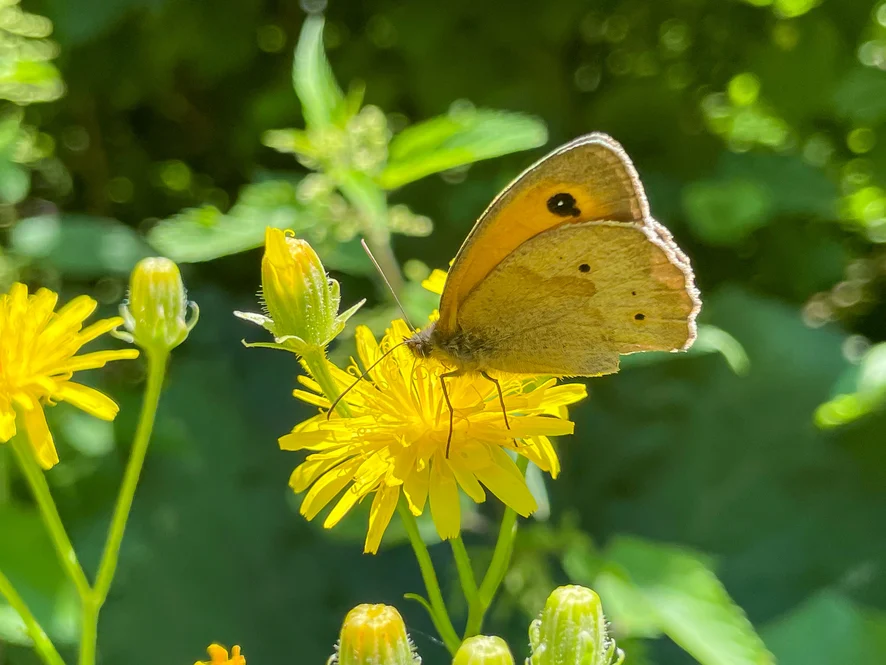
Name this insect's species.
Maniola jurtina
